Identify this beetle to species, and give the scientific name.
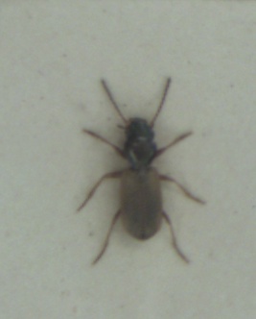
Bembidion laterale
